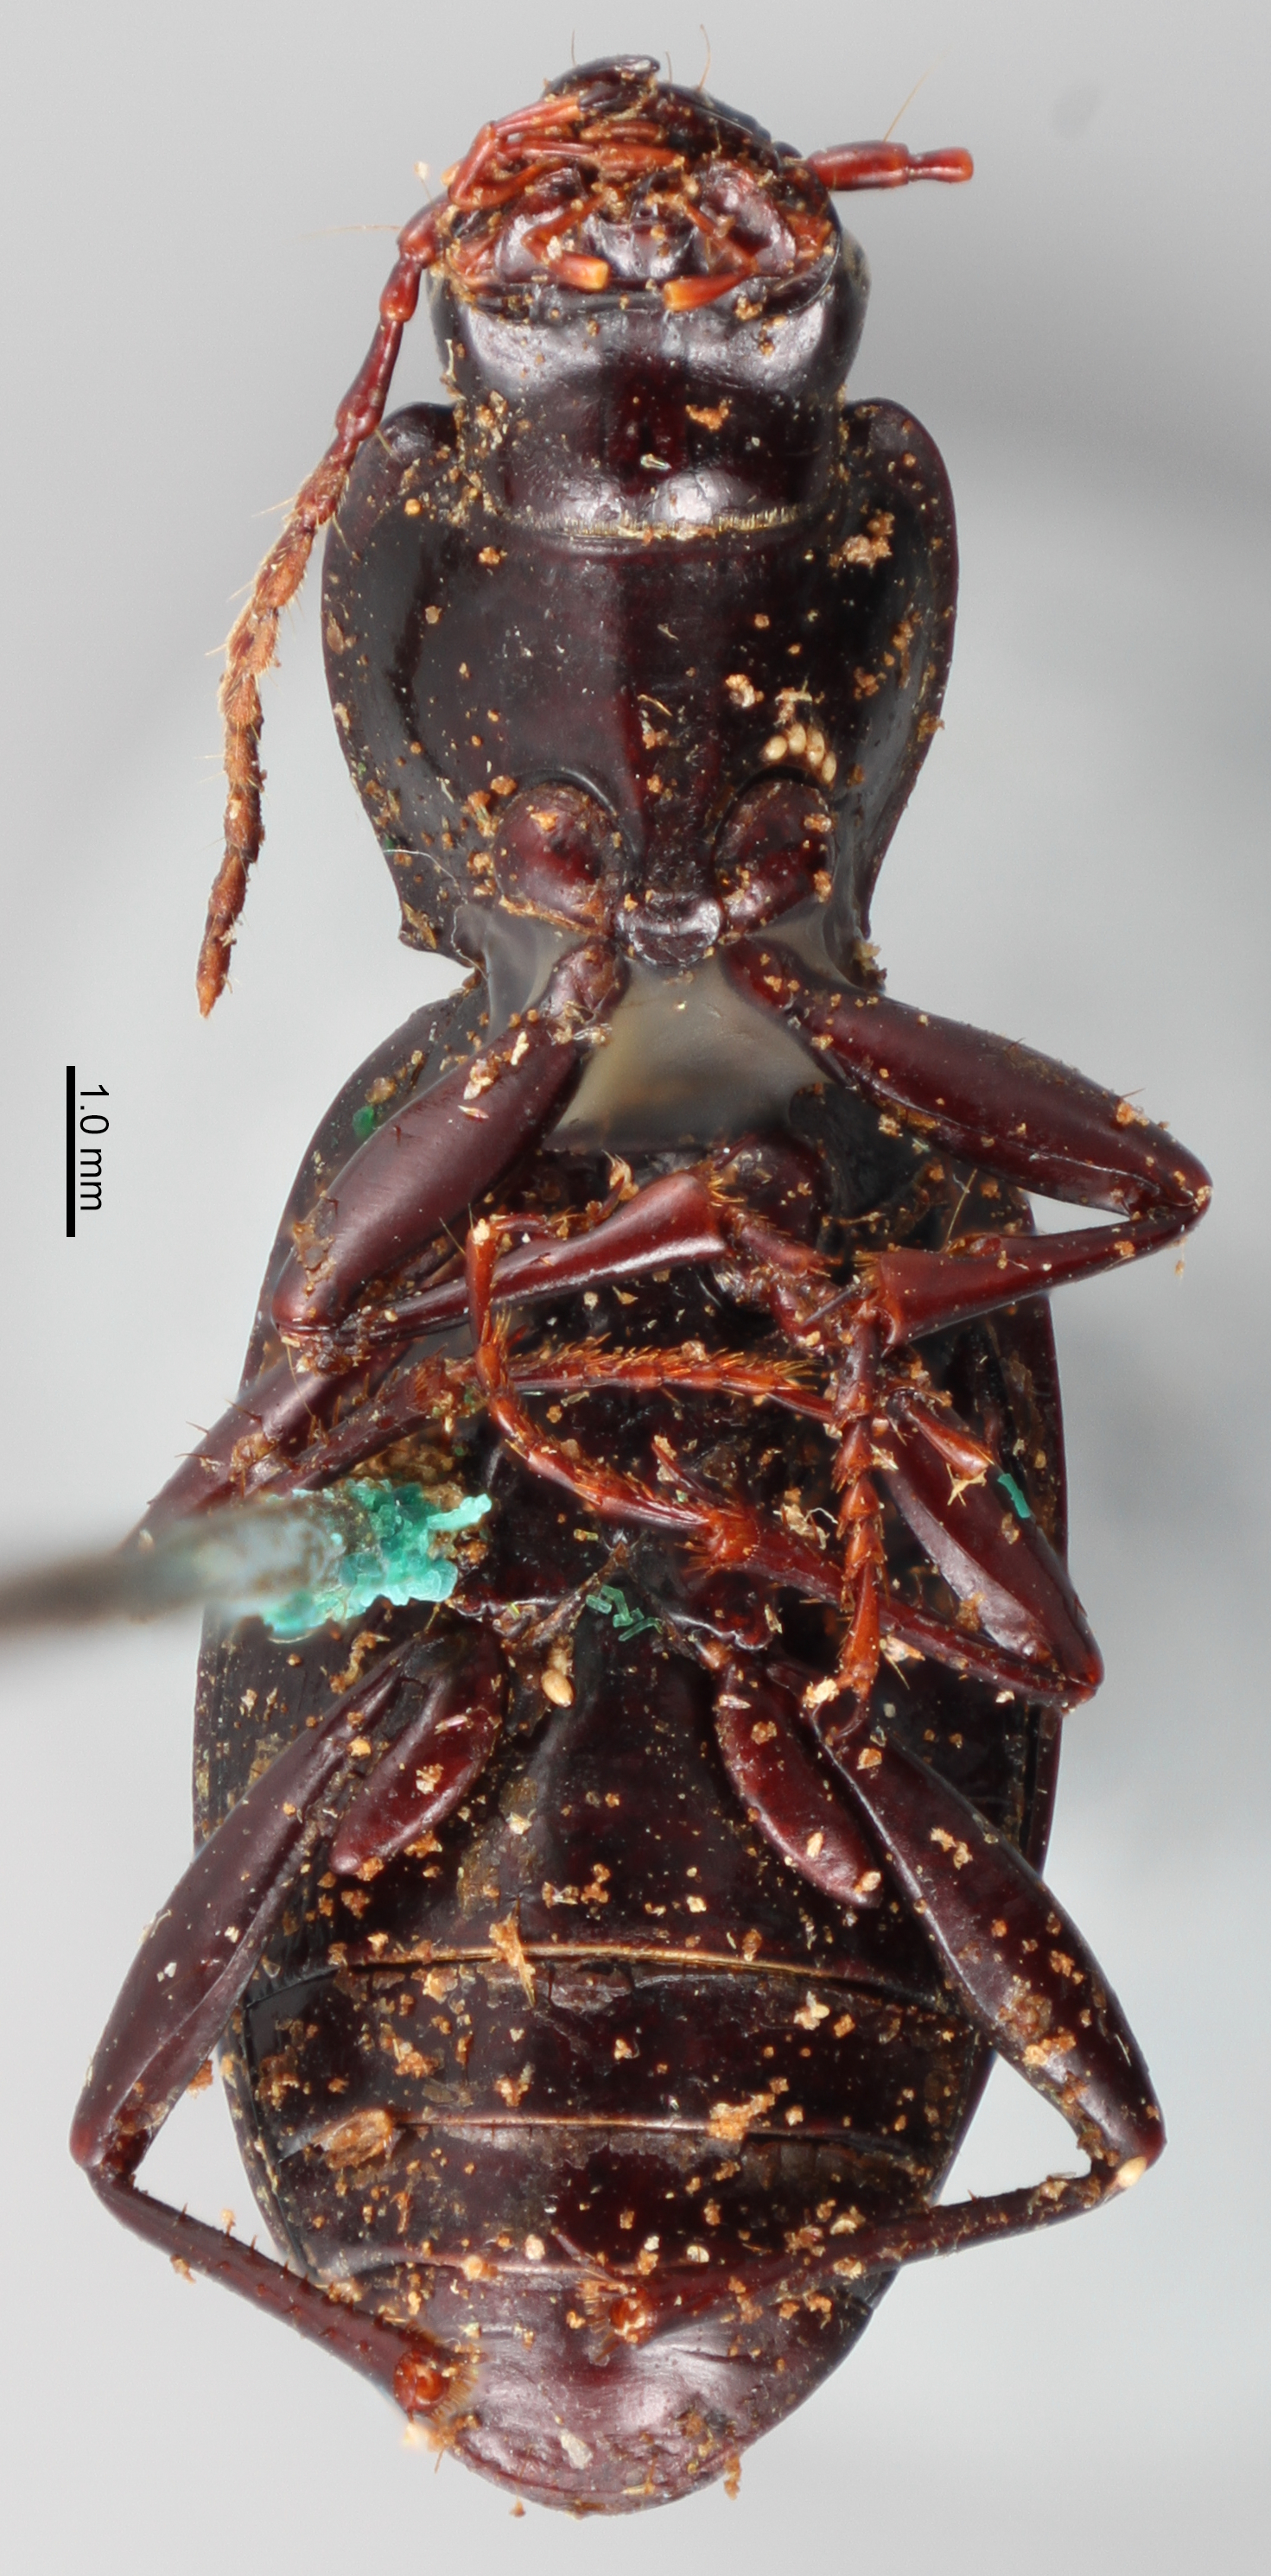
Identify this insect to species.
Pterostichus sponsor
